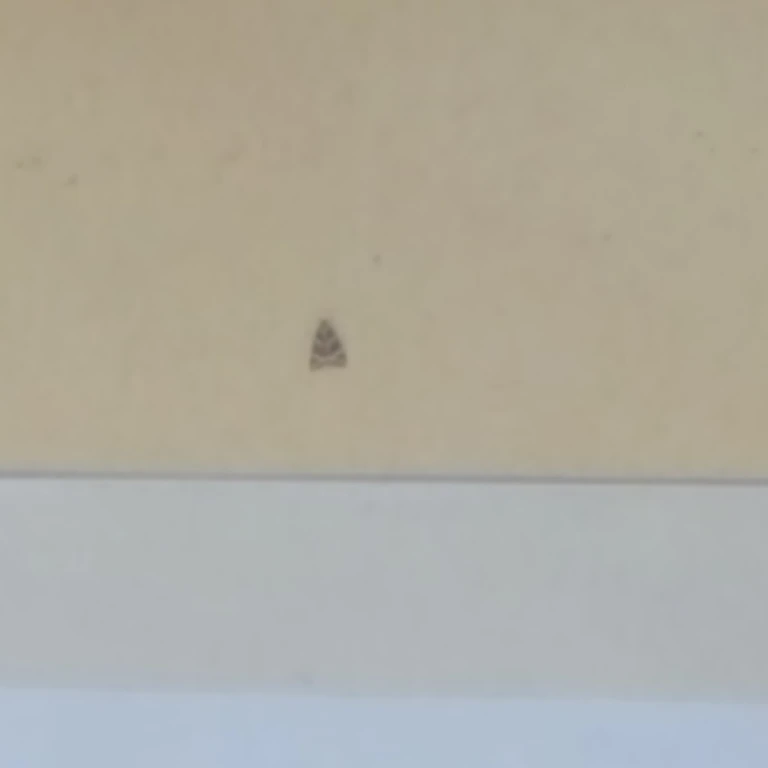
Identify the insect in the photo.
Euplagia quadripunctaria
